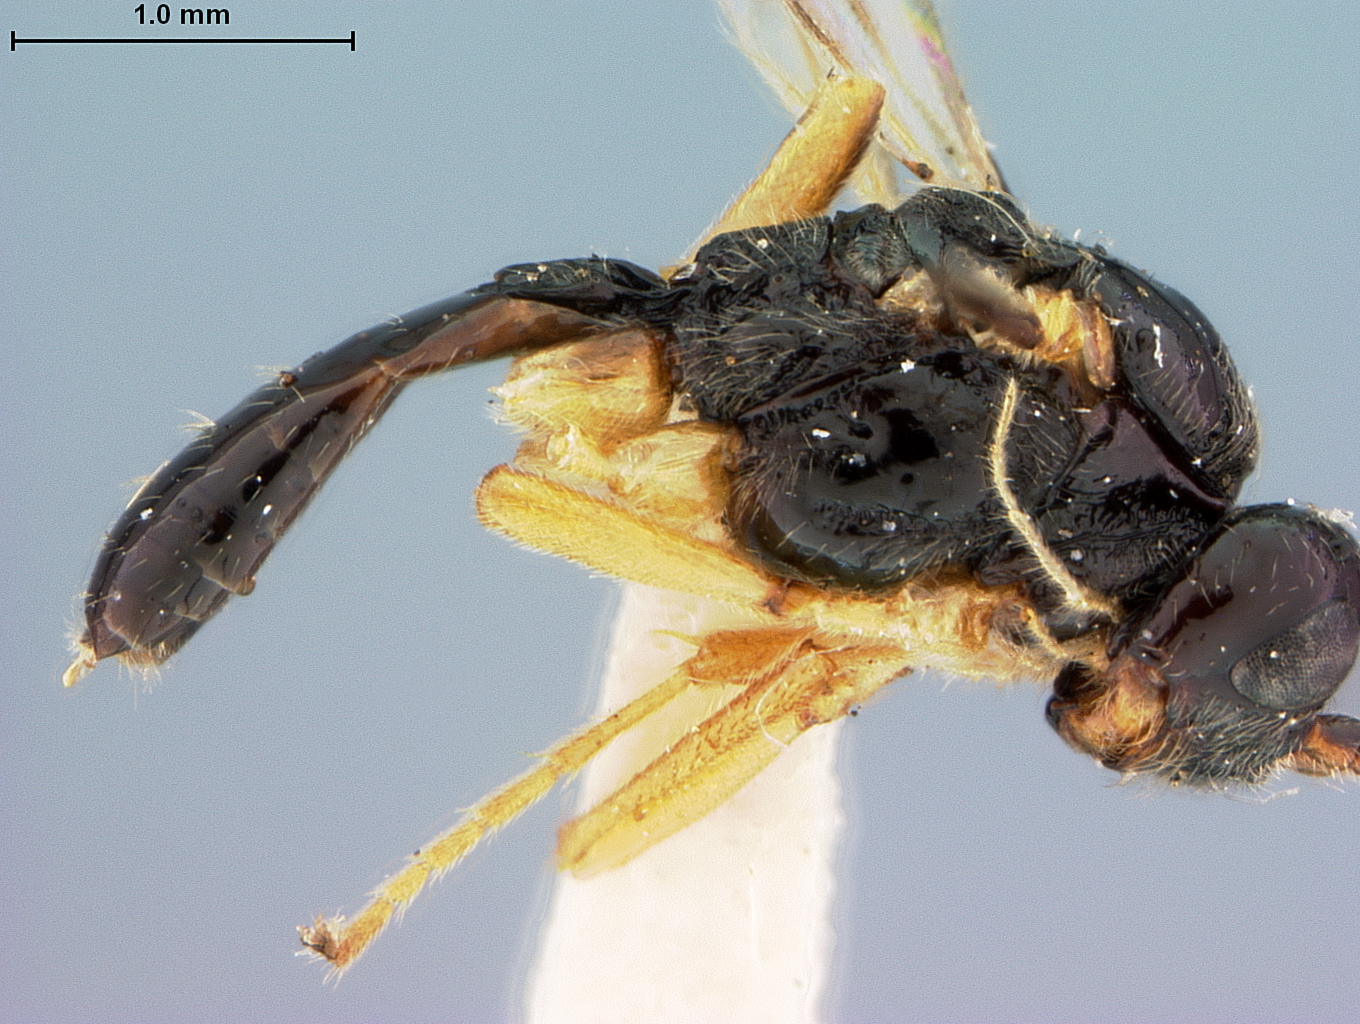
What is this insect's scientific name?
Opius distractus
